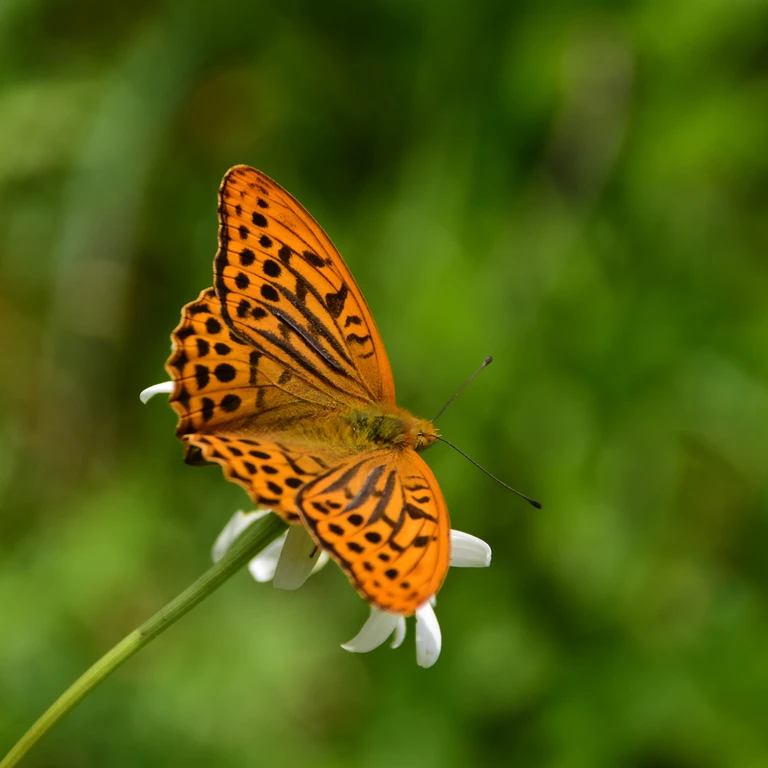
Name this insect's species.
Argynnis paphia
